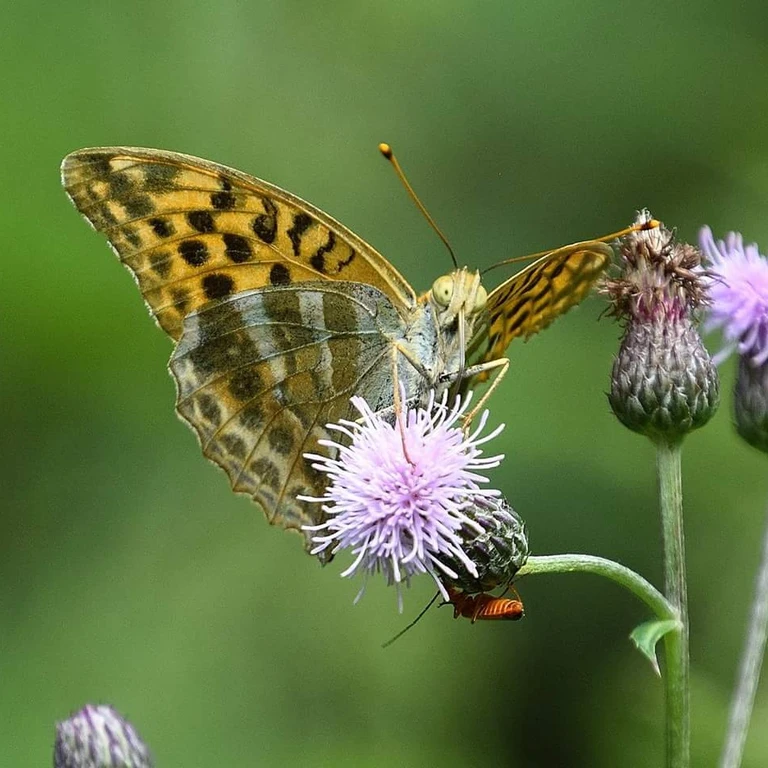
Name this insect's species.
Argynnis paphia
